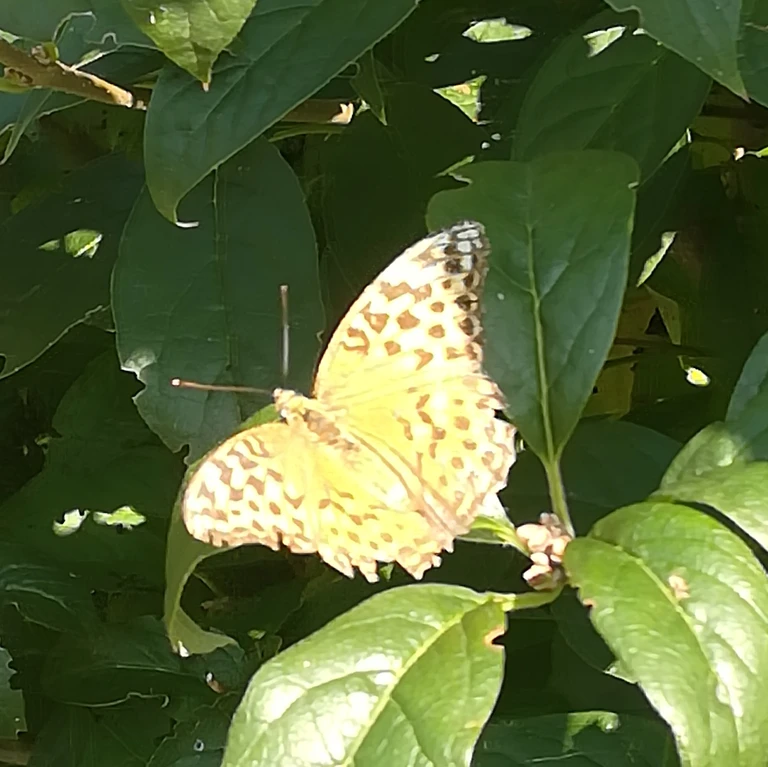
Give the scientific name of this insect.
Argynnis paphia
